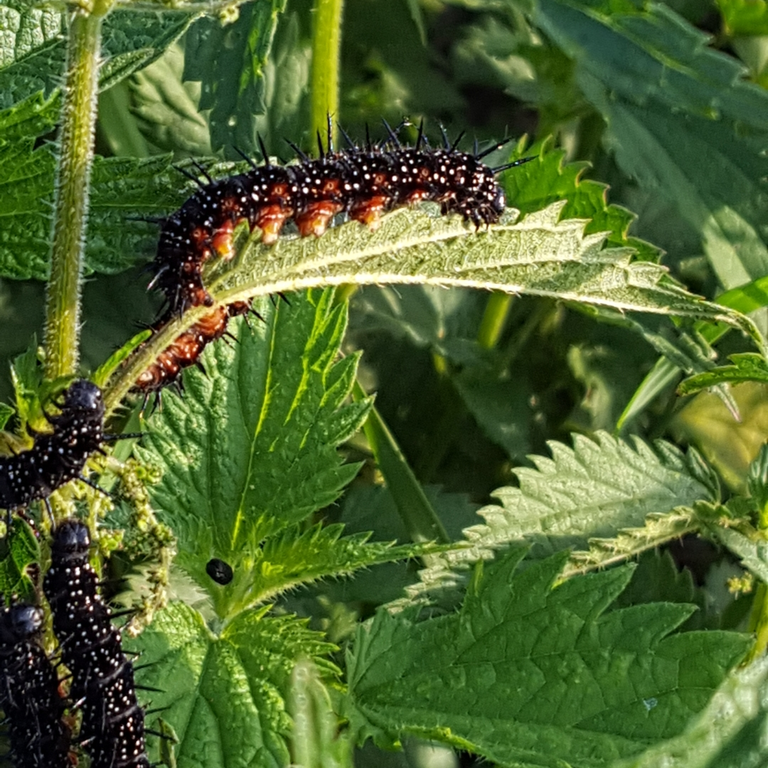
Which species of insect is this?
Aglais io
